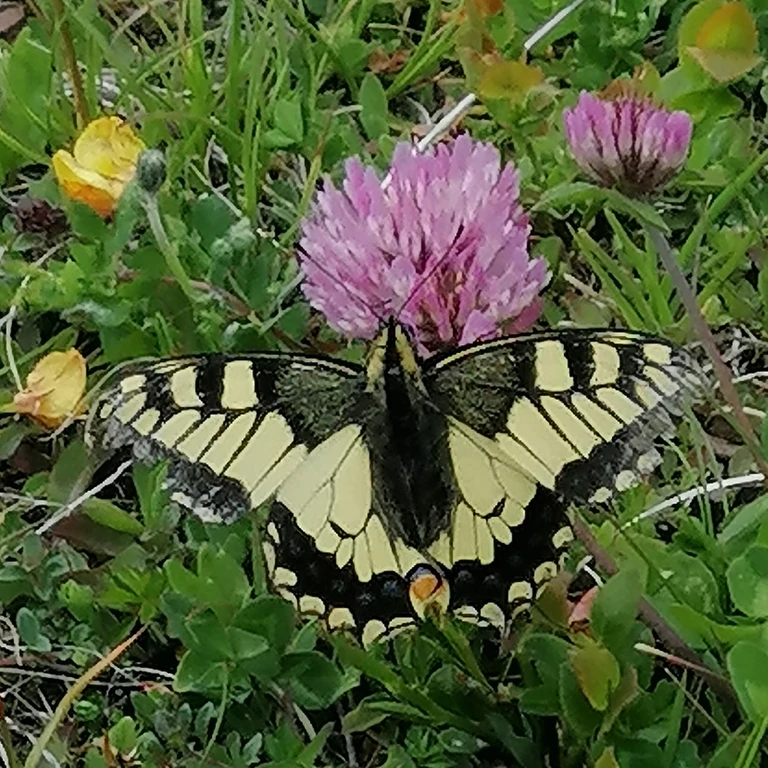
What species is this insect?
Papilio machaon
